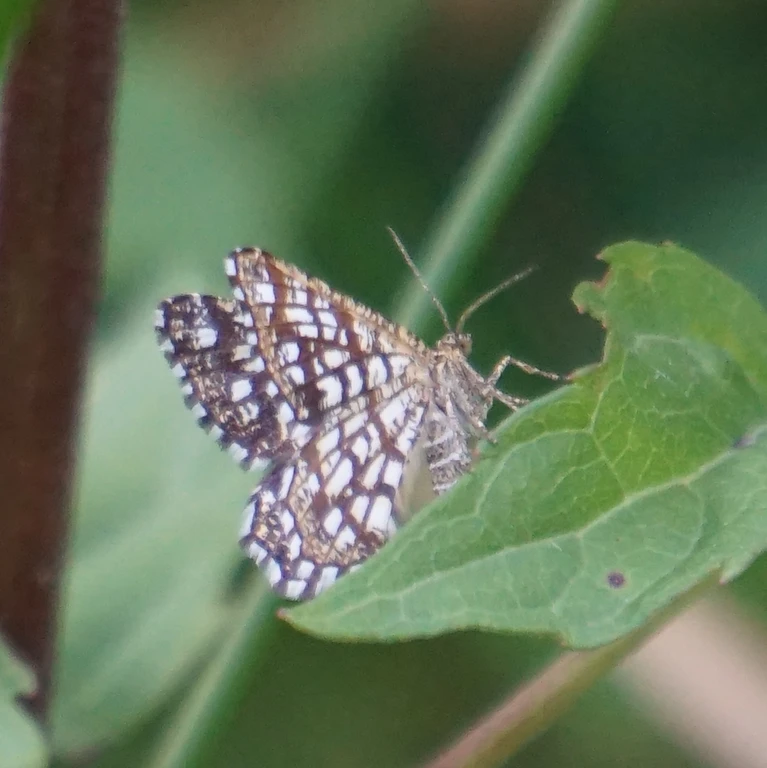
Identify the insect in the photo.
Chiasmia clathrata
